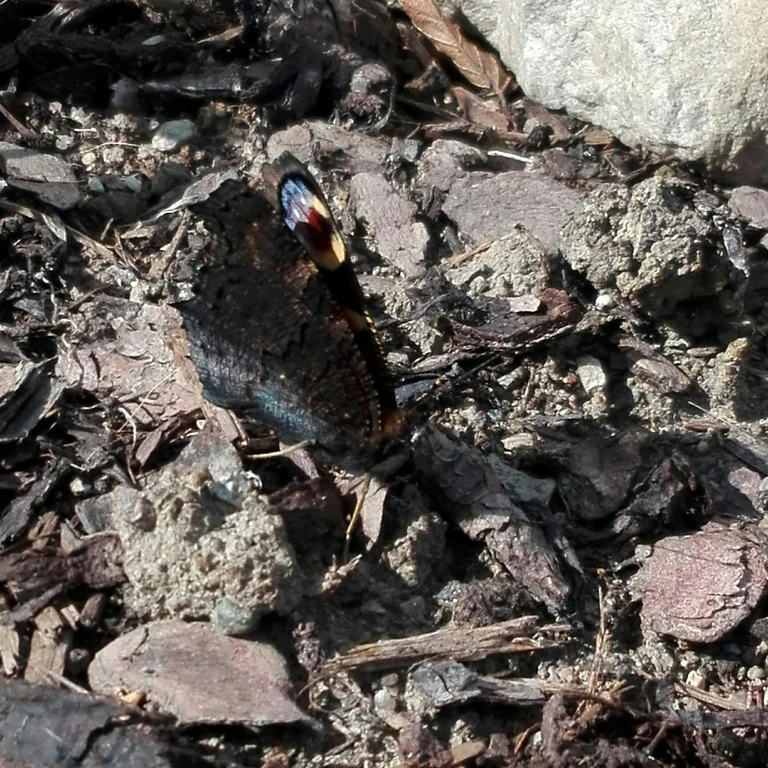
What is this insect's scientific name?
Aglais io
